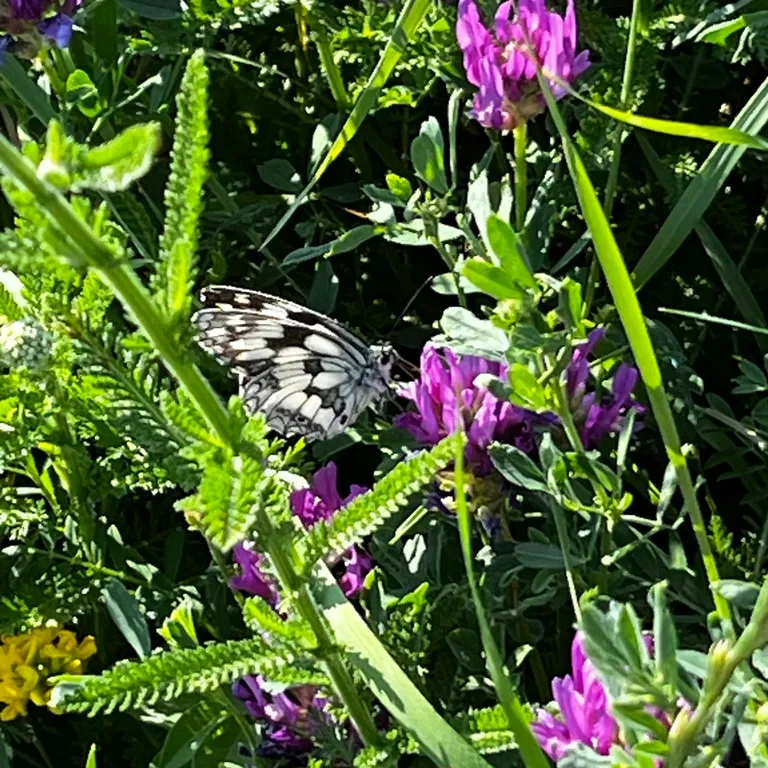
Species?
Melanargia galathea
